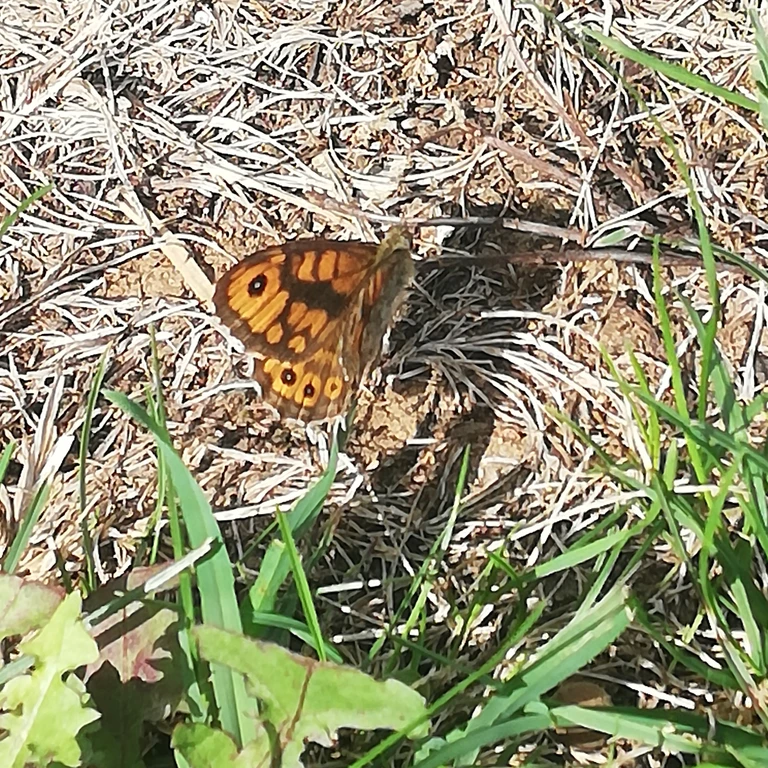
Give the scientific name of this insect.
Lasiommata megera (also Pararge megera)
